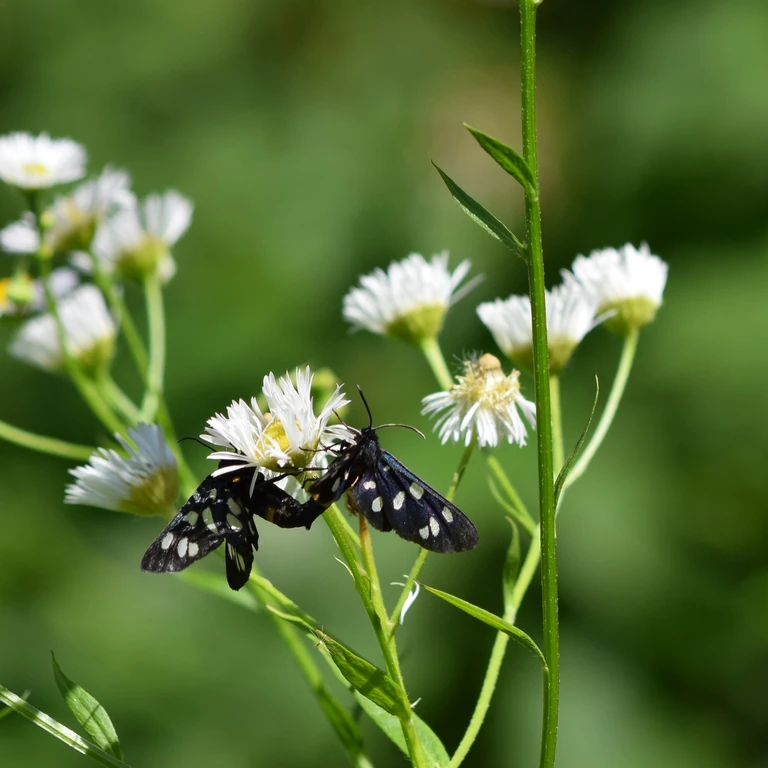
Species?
Amata phegea
